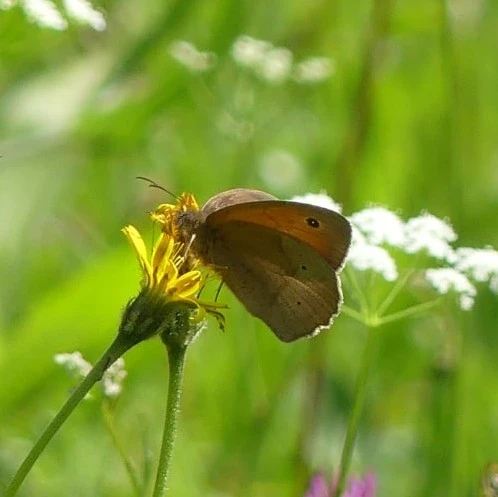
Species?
Maniola jurtina
